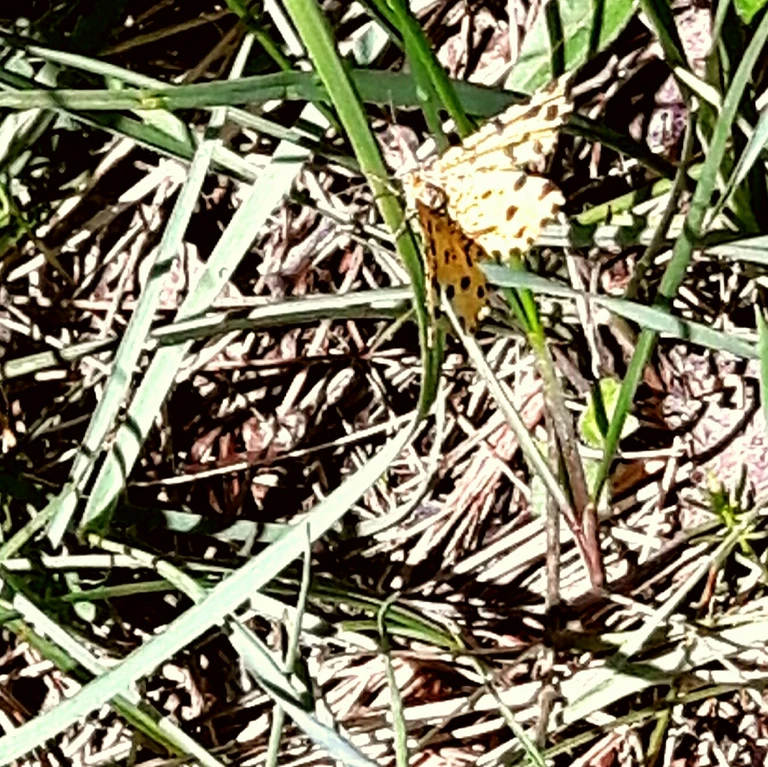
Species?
Pseudopanthera macularia
